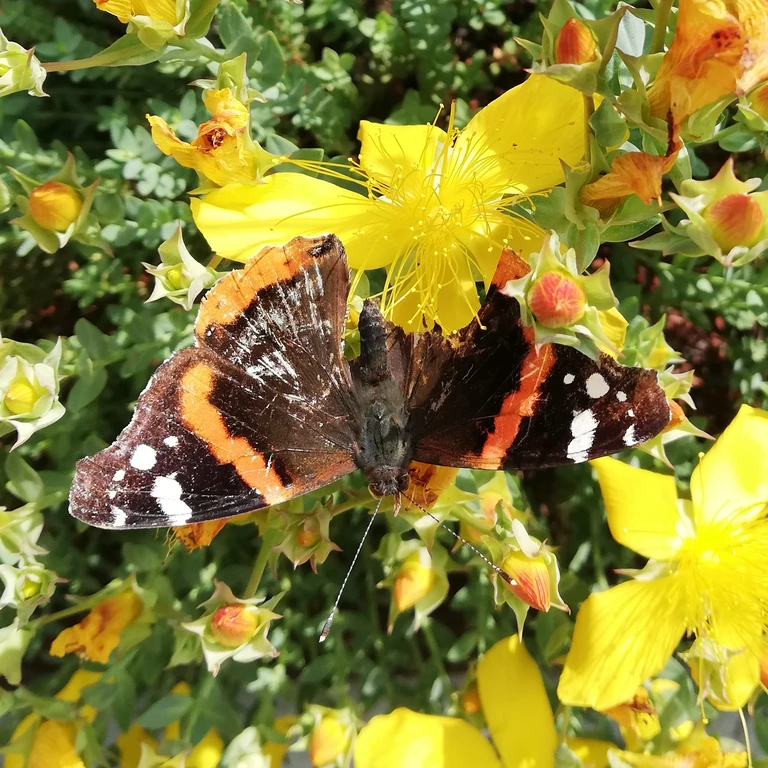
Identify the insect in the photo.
Vanessa atalanta
